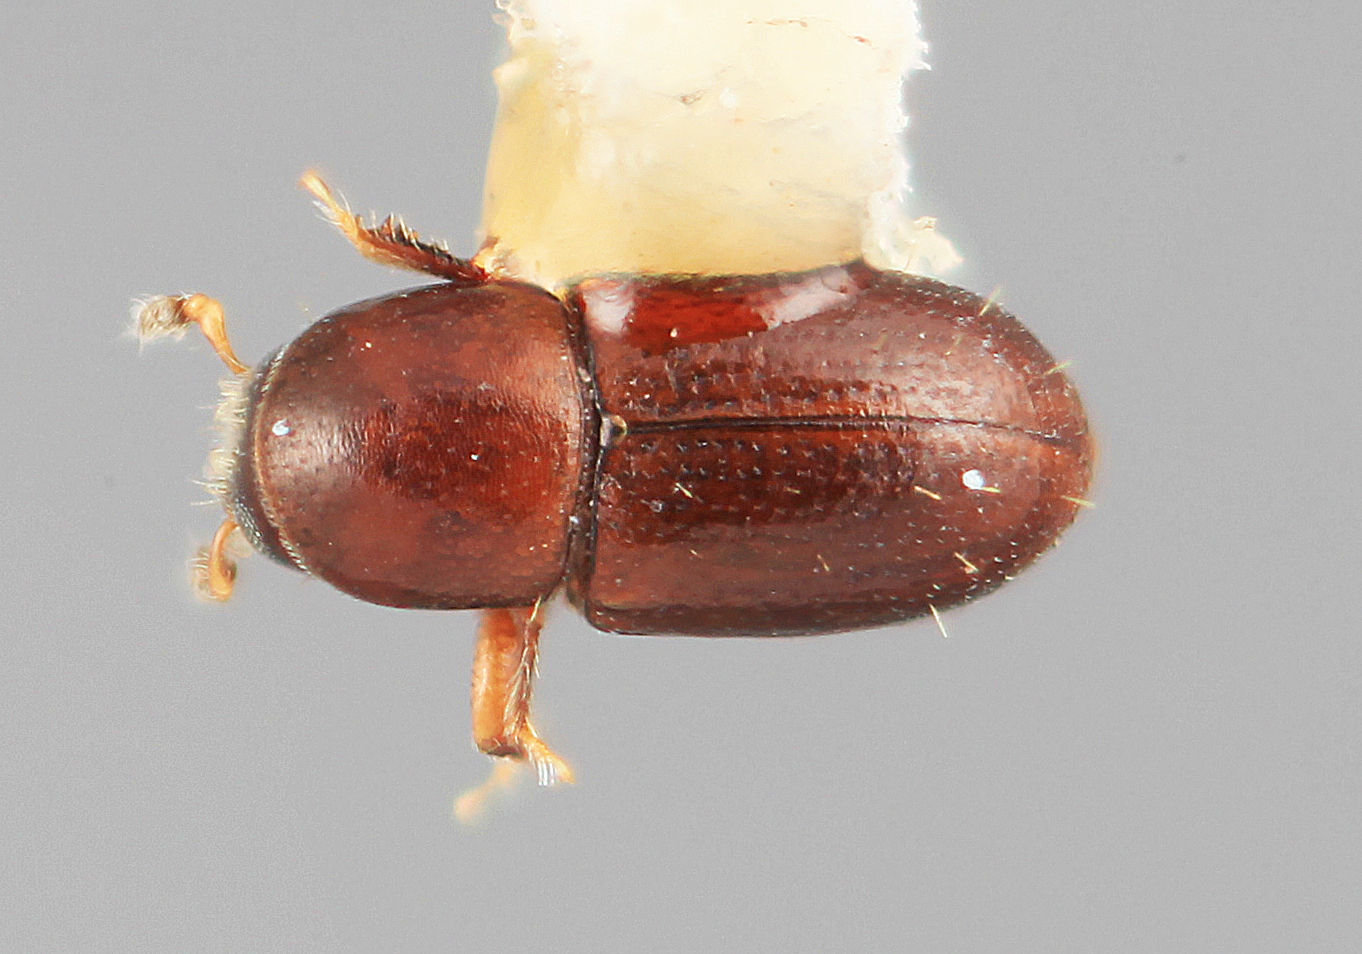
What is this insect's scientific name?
Scolytodes parvulus
